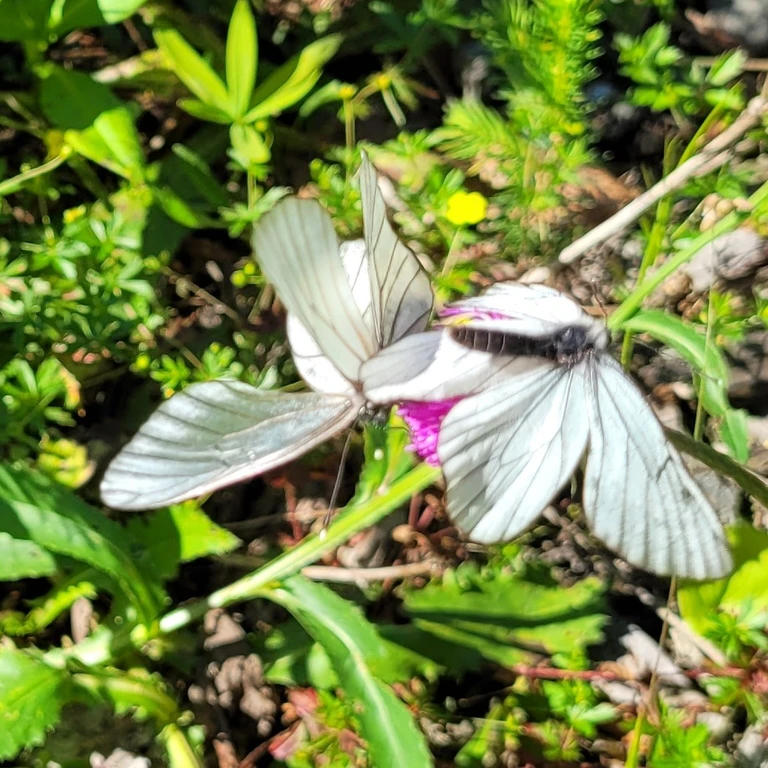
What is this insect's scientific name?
Aporia crataegi
